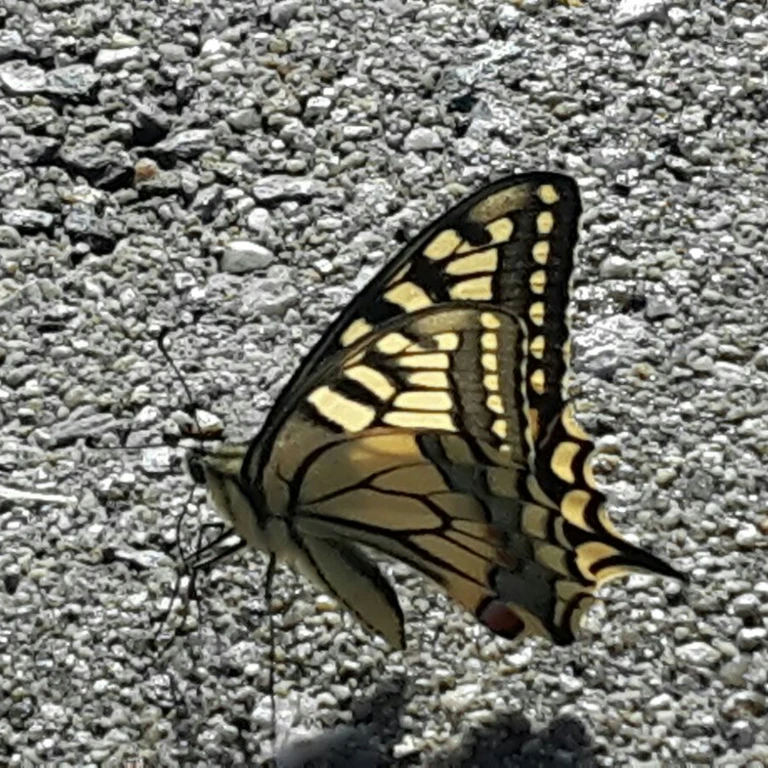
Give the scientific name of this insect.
Papilio machaon
